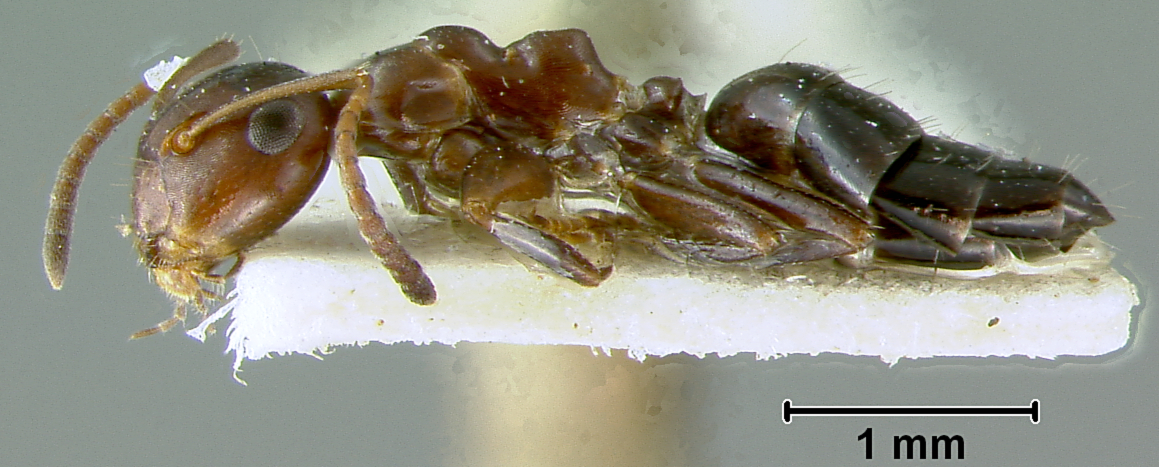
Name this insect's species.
Camponotus culmicola
